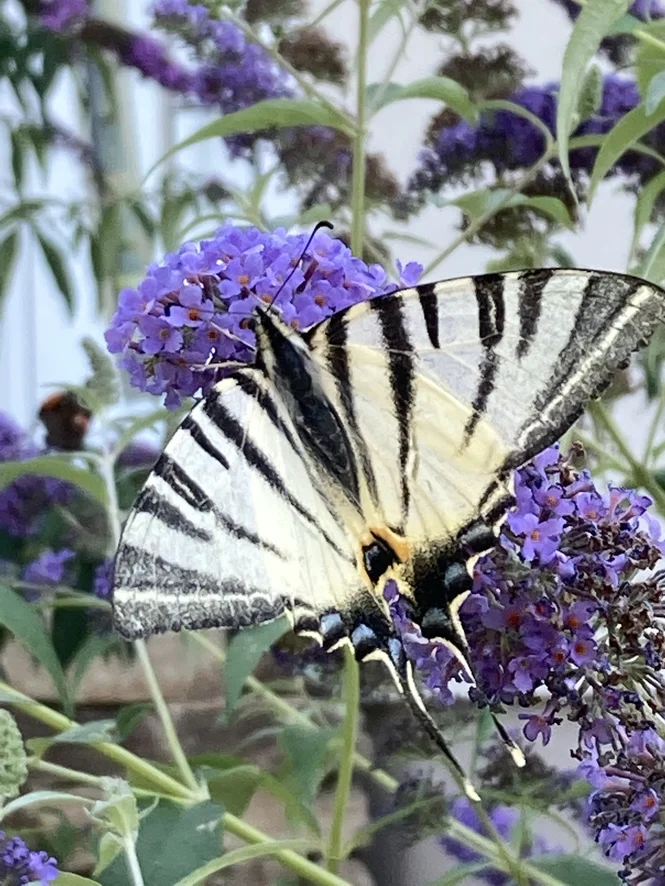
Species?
Iphiclides podalirius
